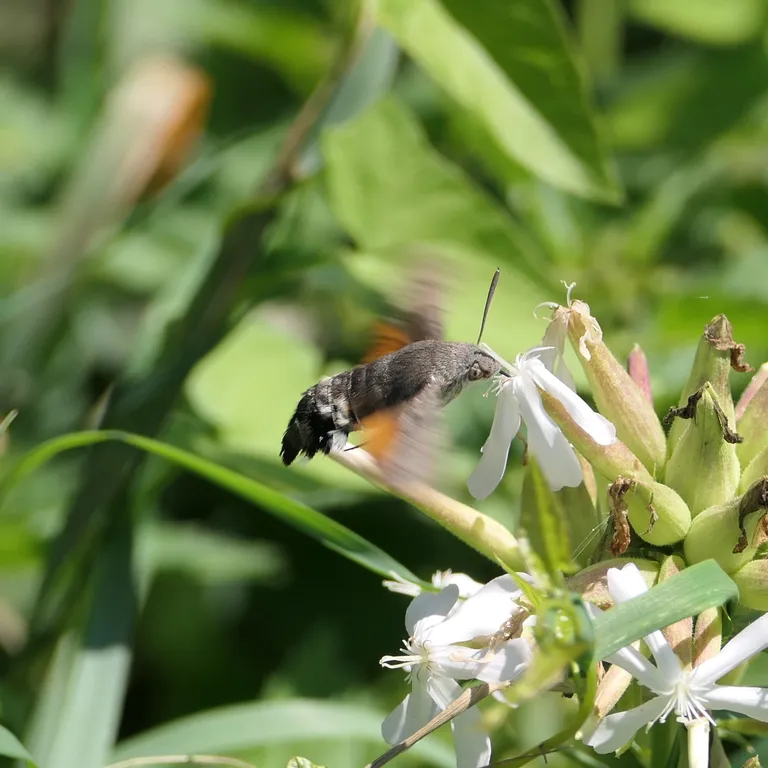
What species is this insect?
Macroglossum stellatarum
